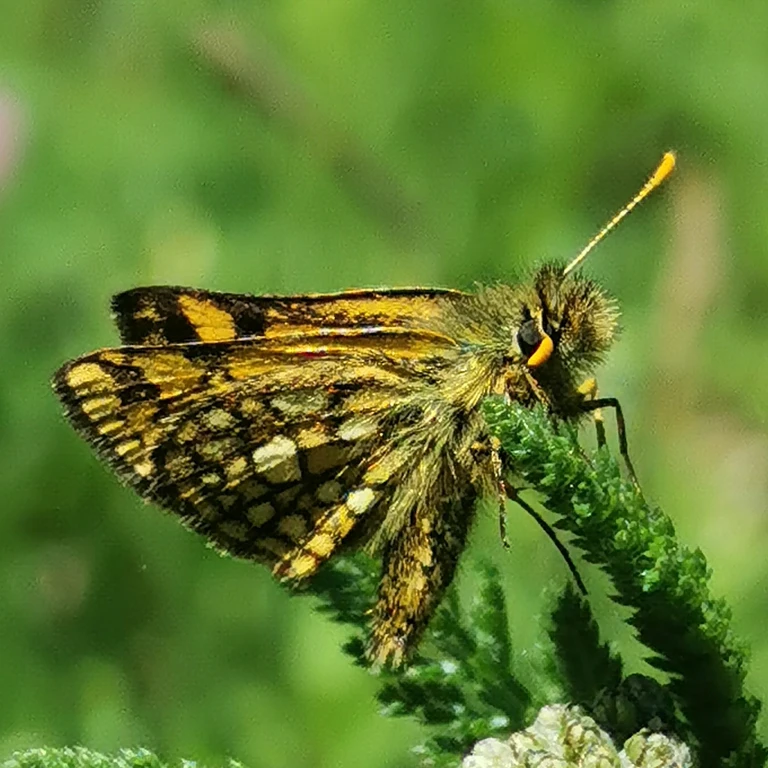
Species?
Carterocephalus palaemon
